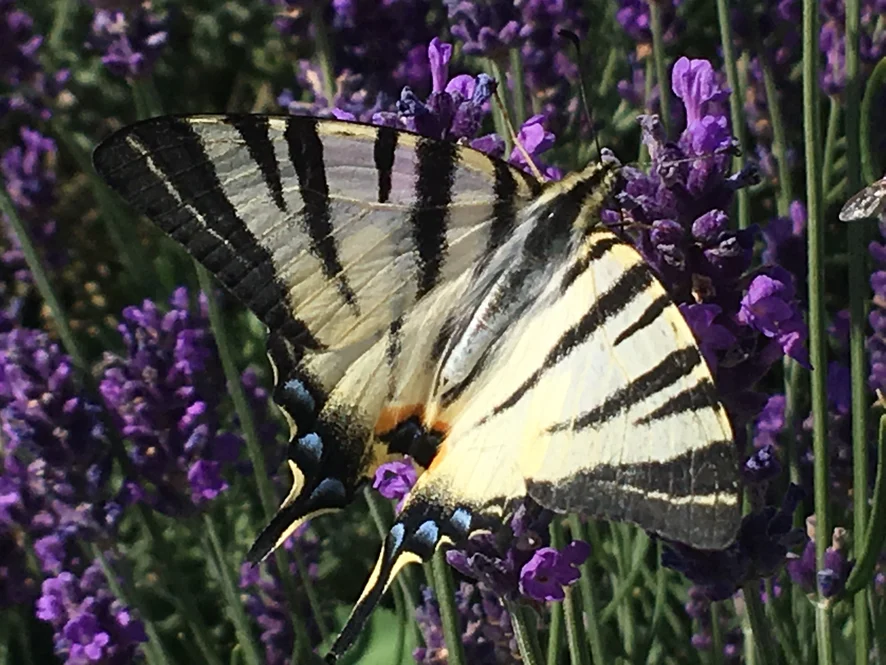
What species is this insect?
Iphiclides podalirius
